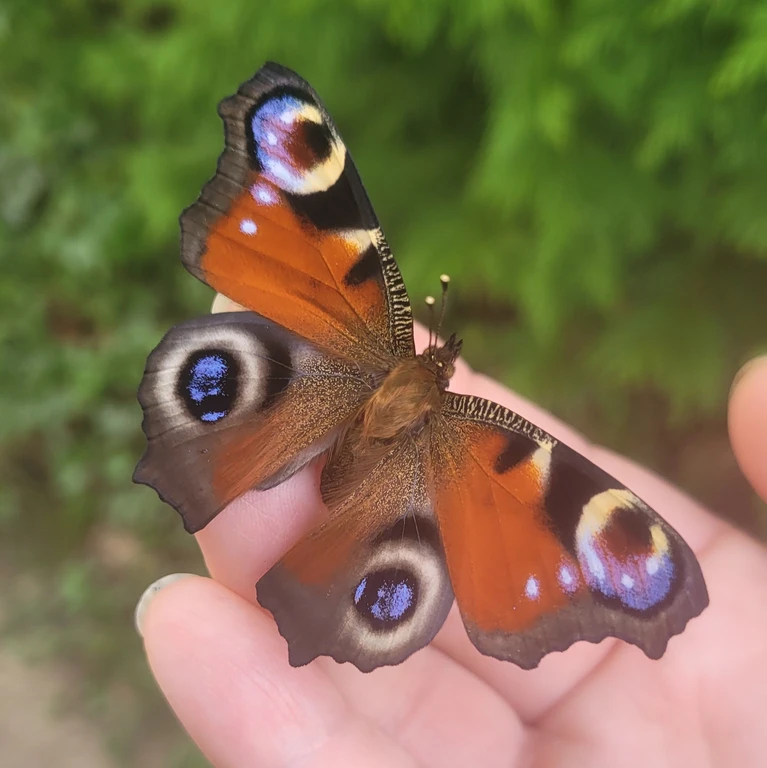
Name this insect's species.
Aglais io
